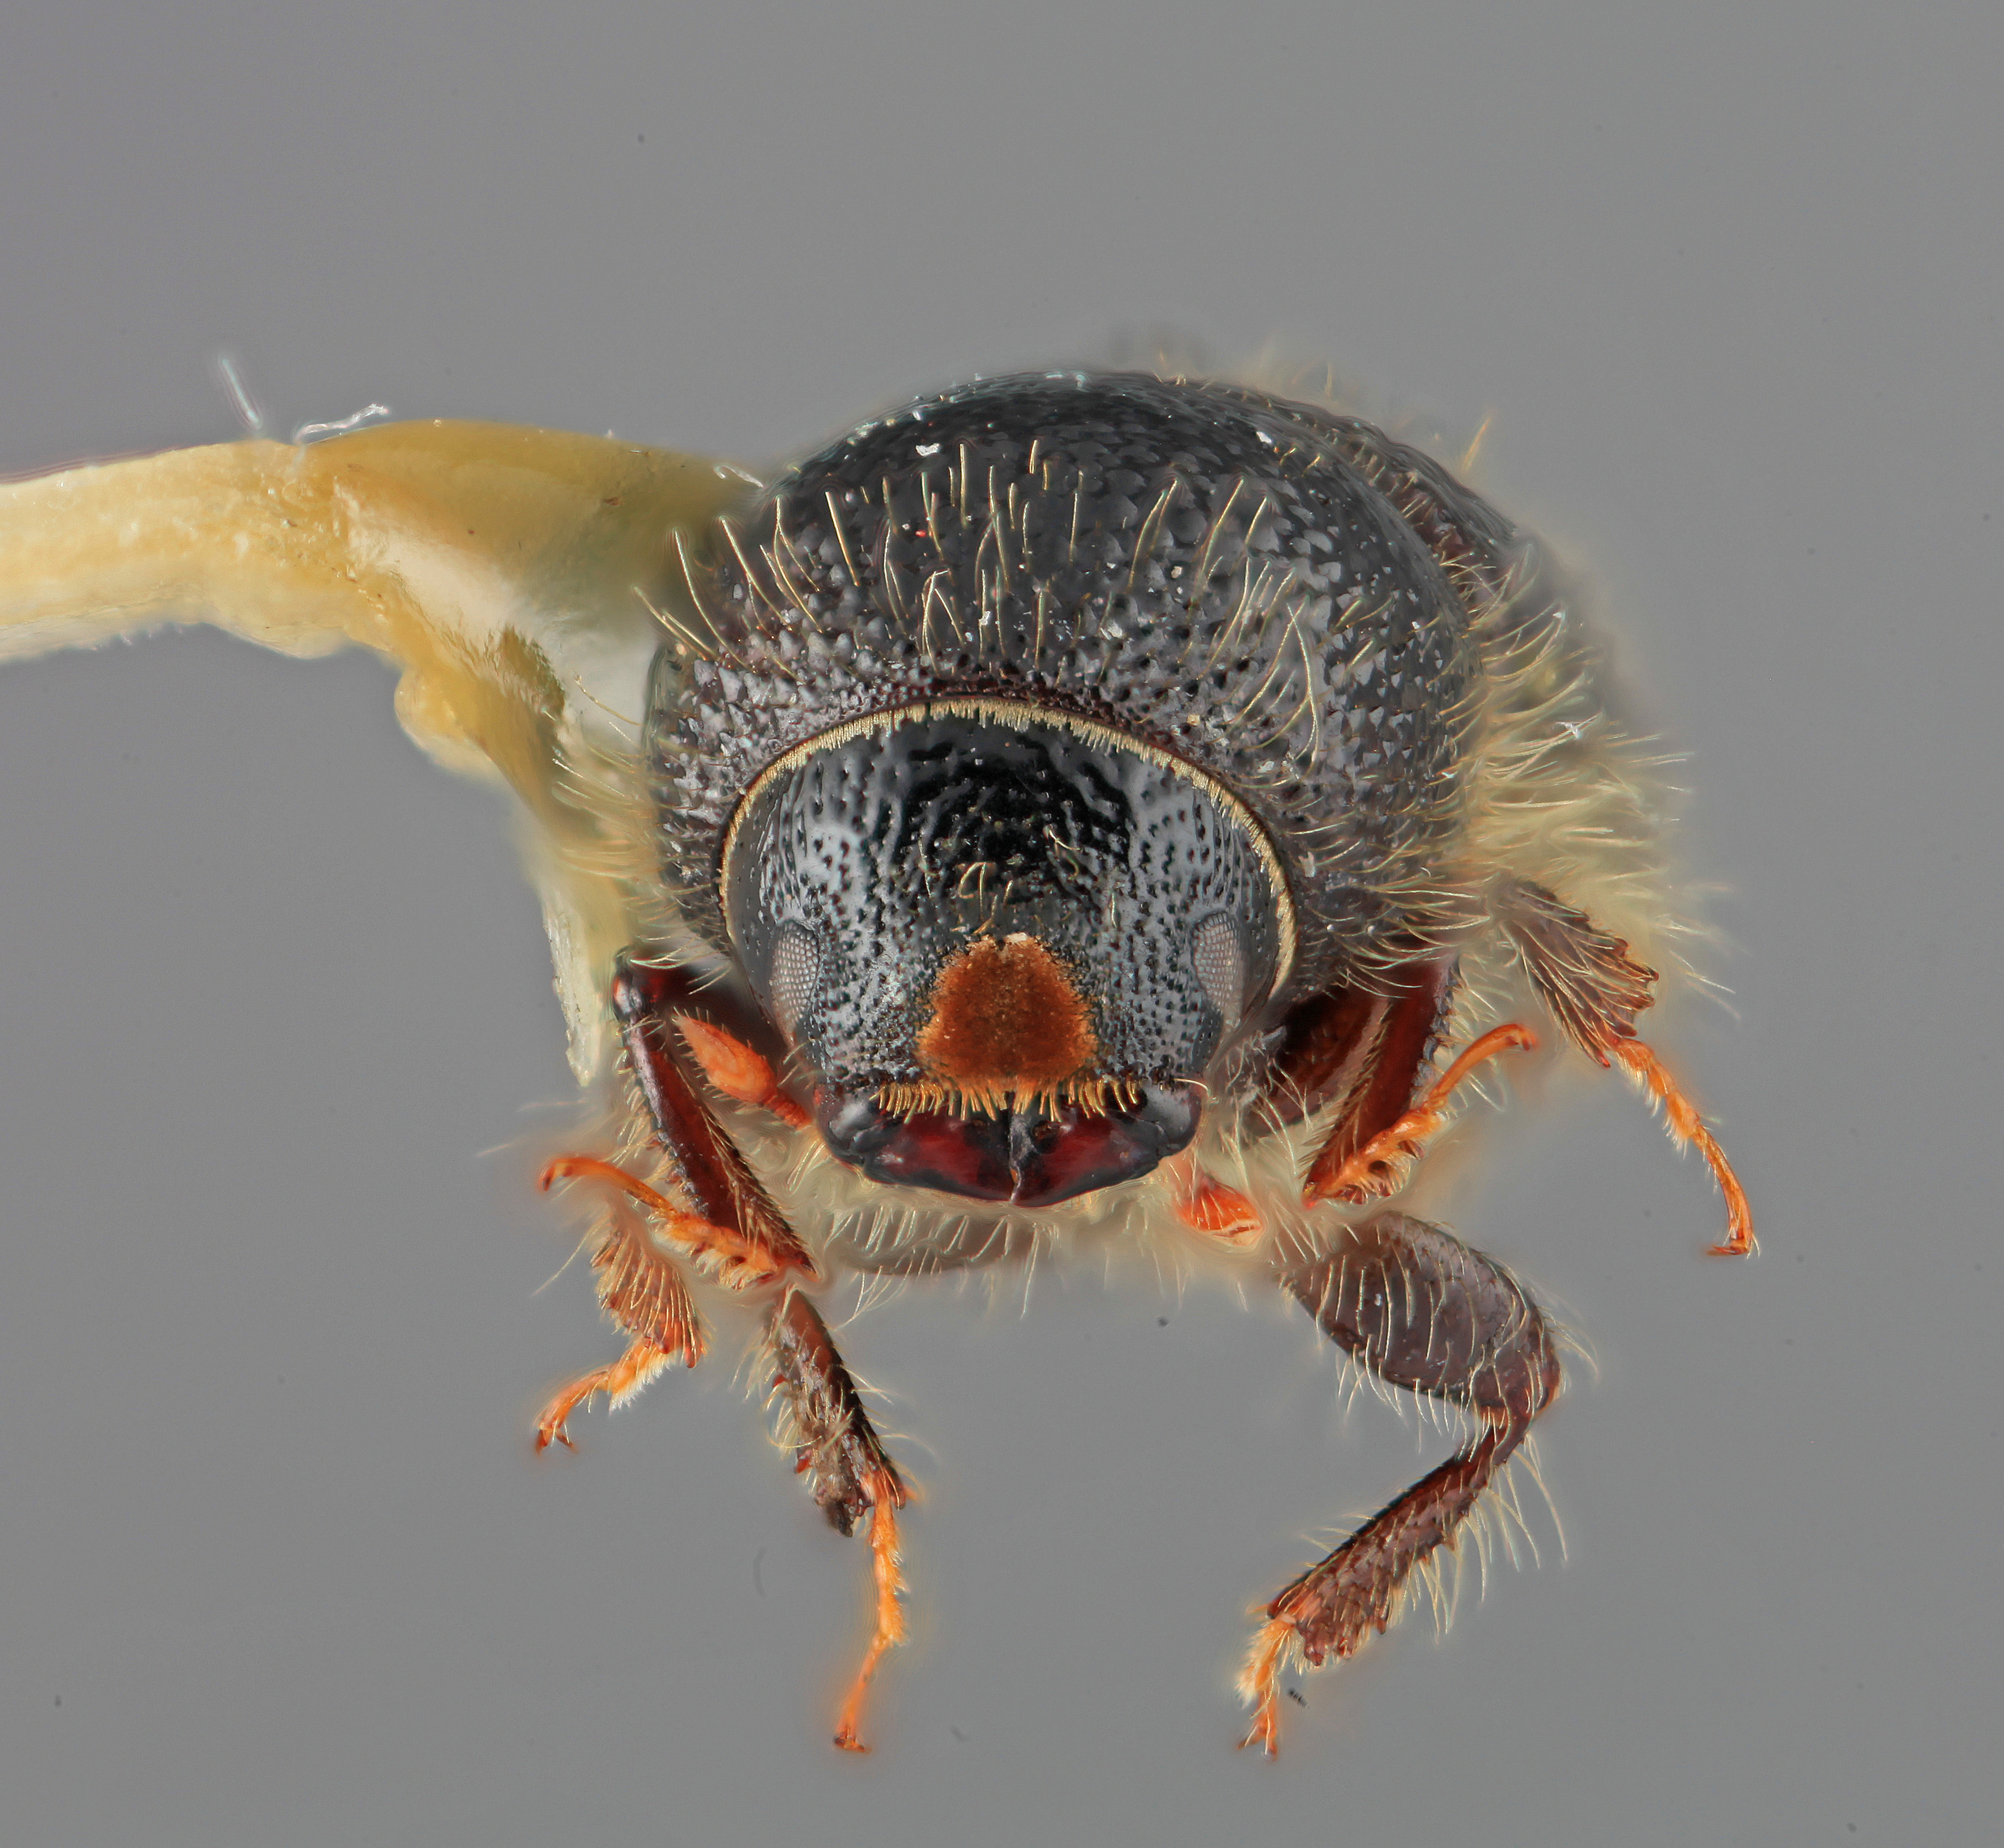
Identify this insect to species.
Ips pilifrons
